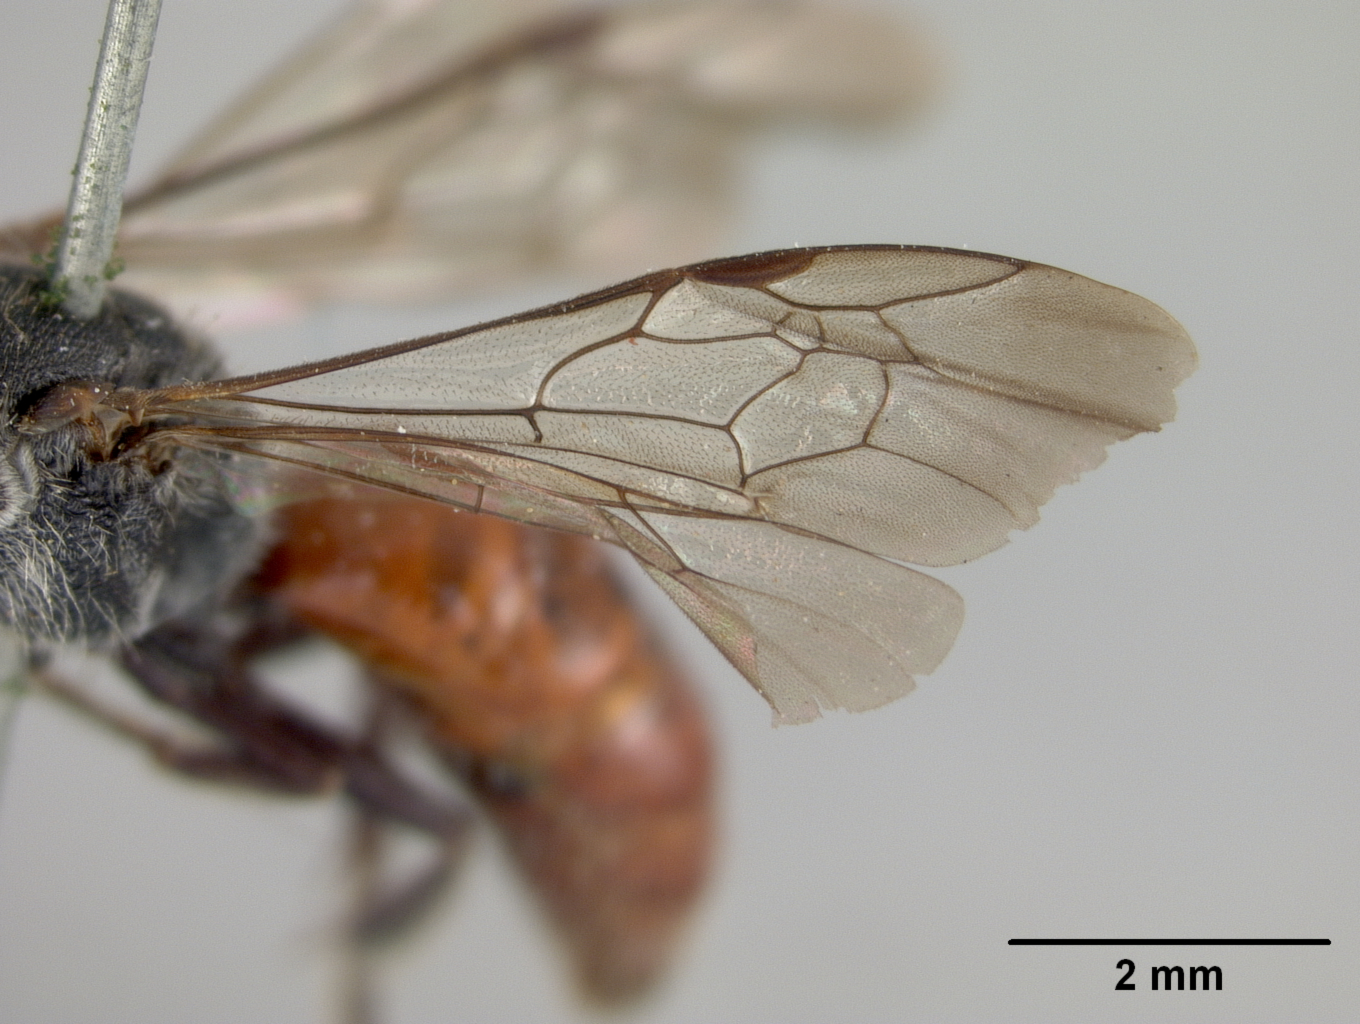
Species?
Sphecodes pecosensis
